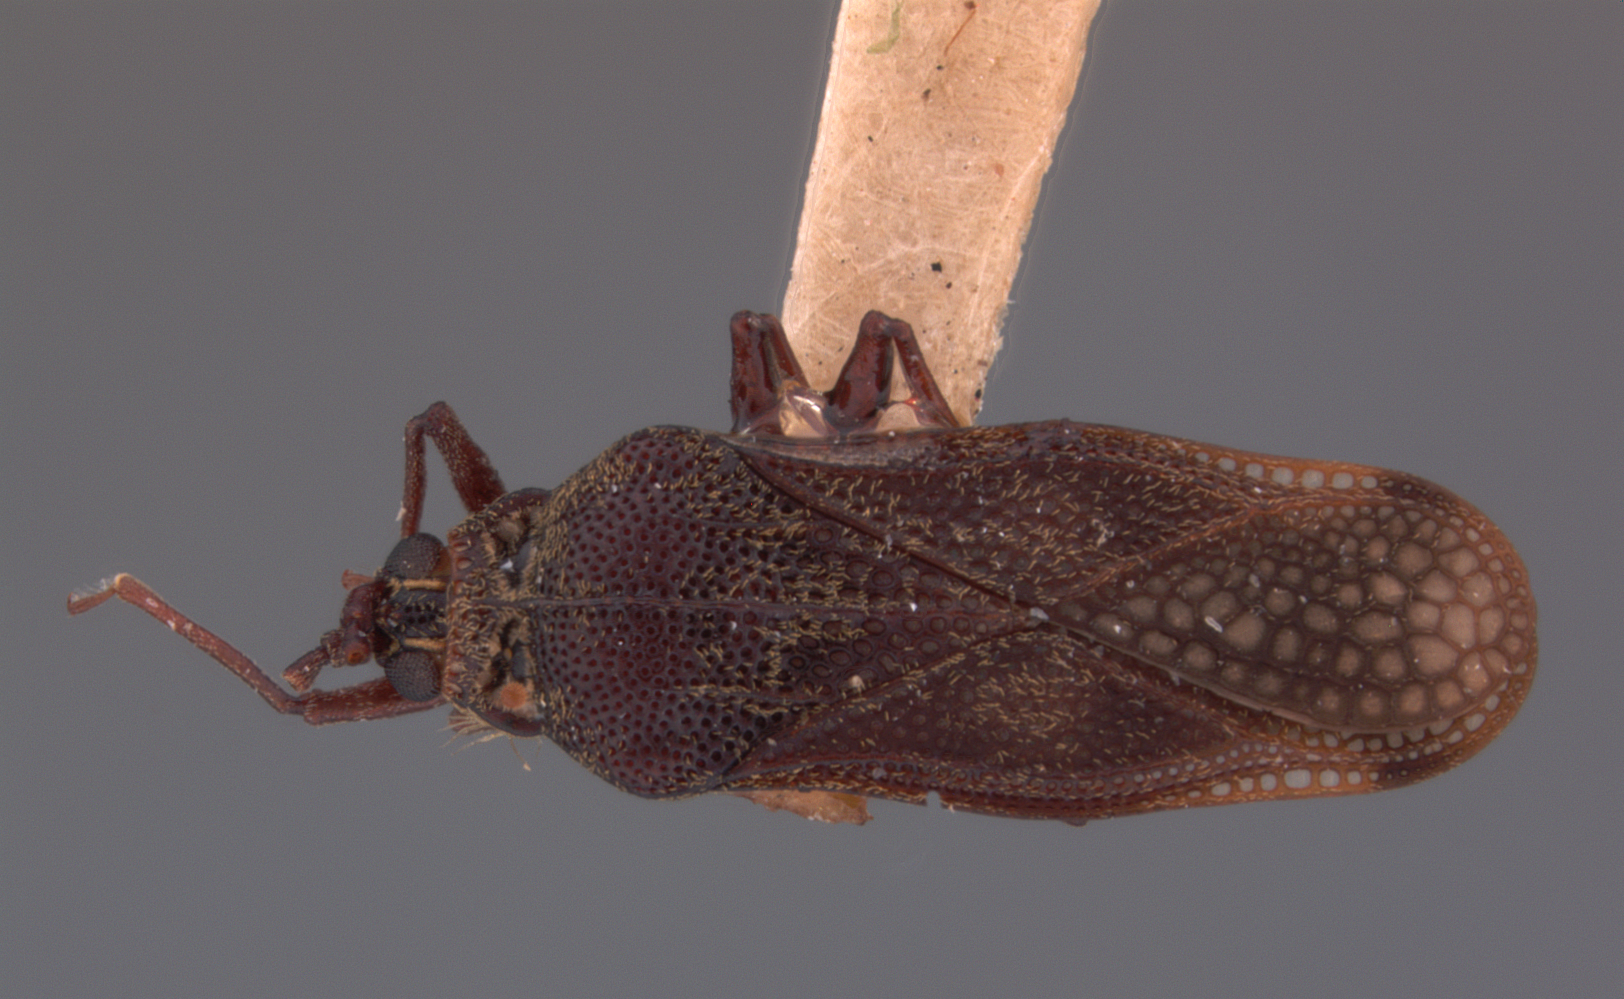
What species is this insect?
Cromerus bakeri
